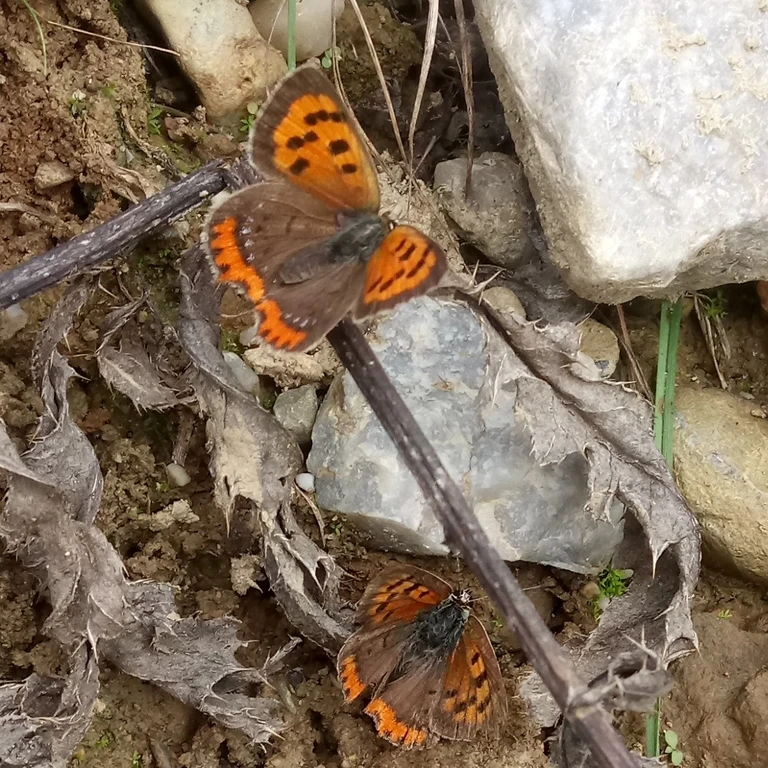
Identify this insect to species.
Lycaena phlaeas
